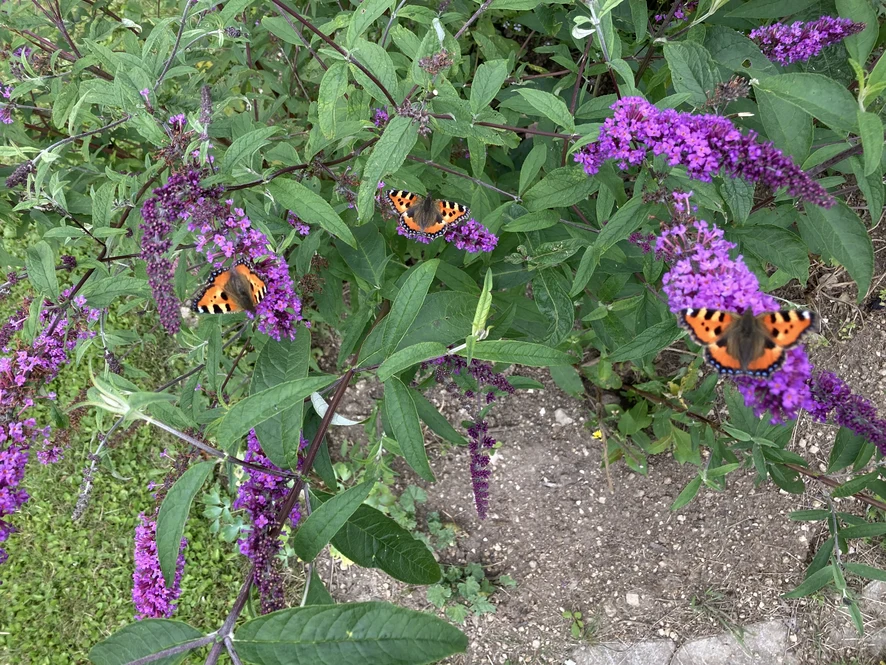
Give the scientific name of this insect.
Aglais urticae
